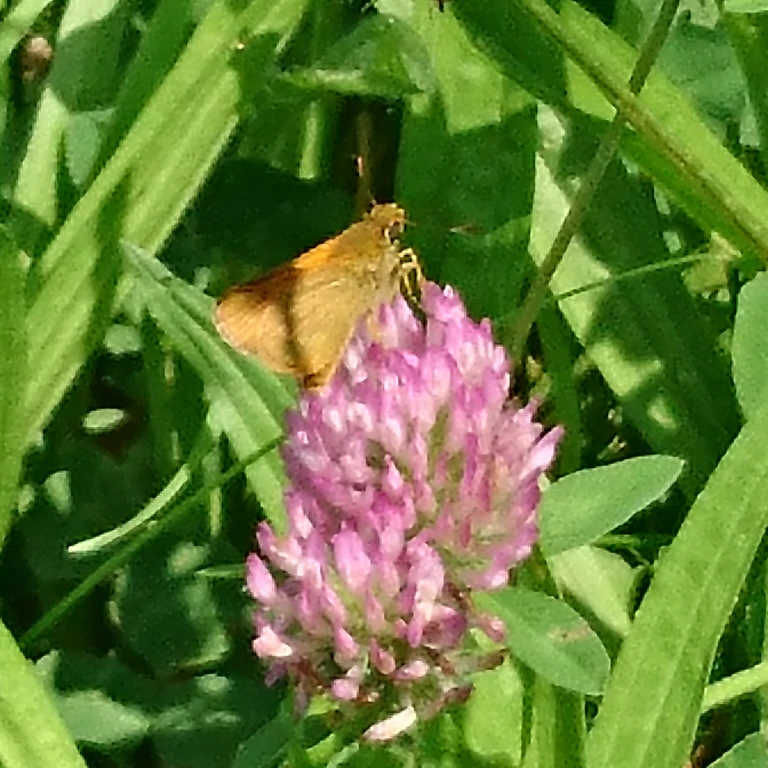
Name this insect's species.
Ochlodes sylvanus (also Ochlodes venata)
